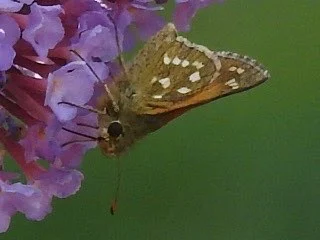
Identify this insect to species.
Hesperia comma
